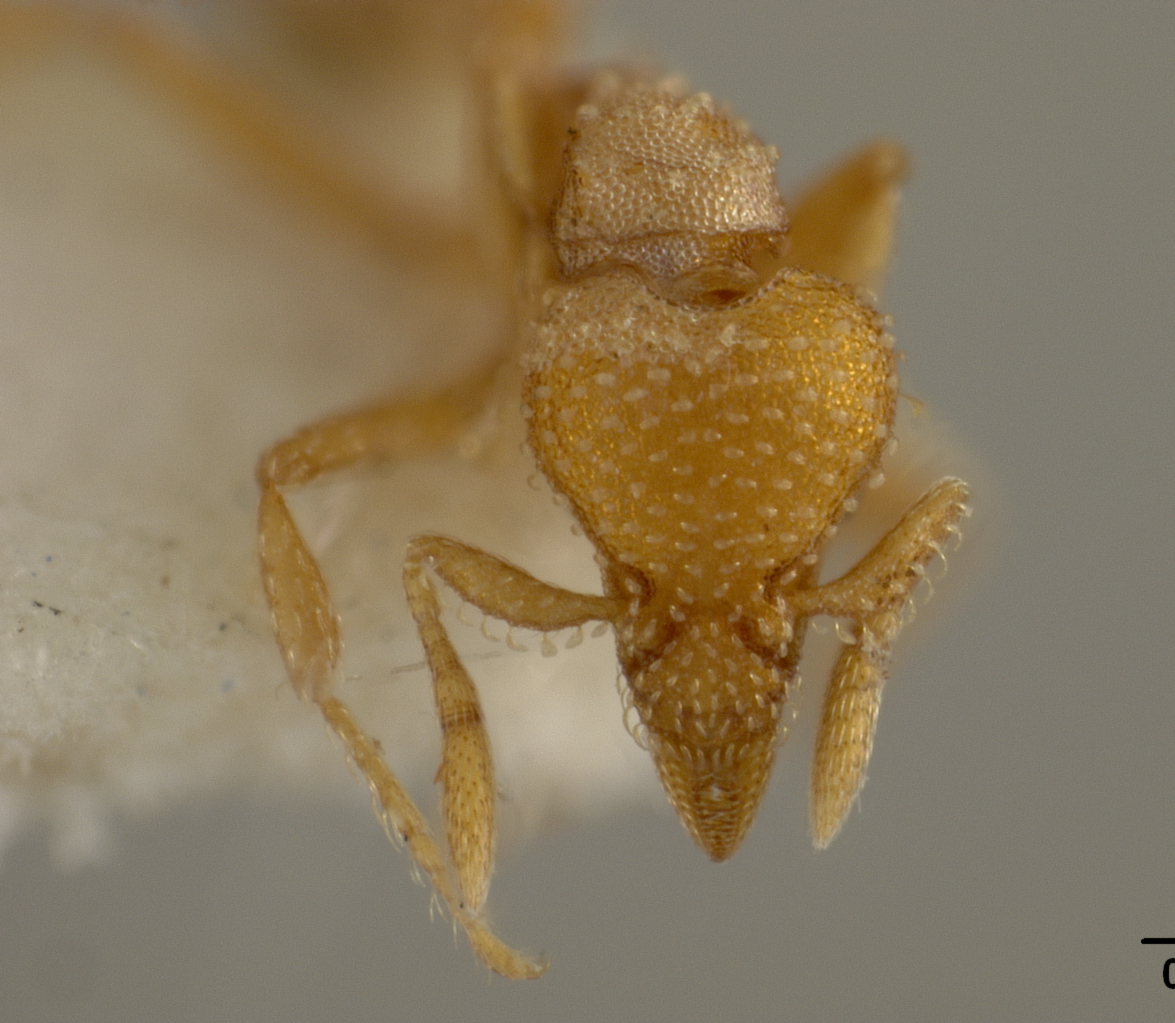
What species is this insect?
Strumigenys studiosi
